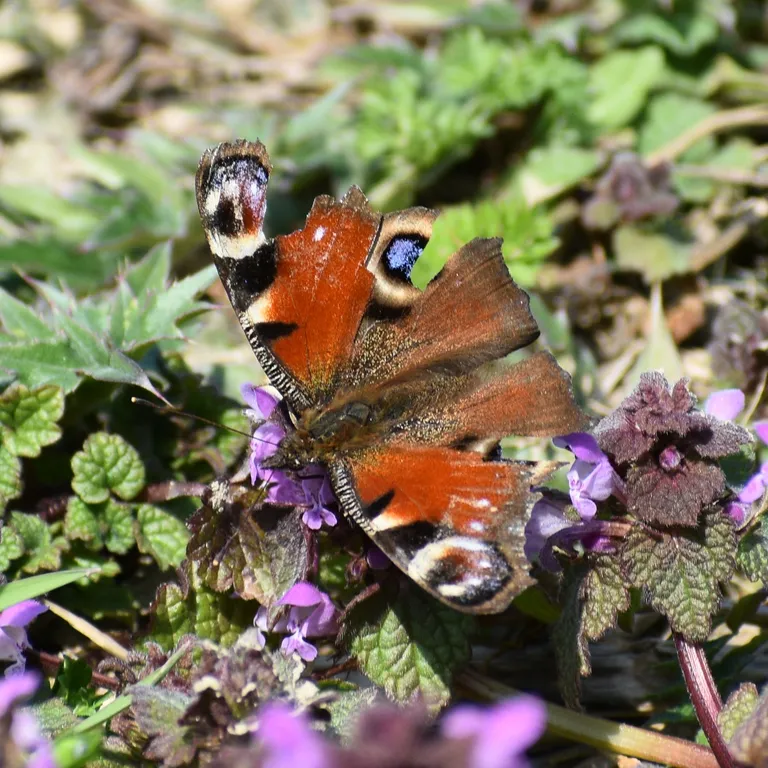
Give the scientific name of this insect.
Aglais io
